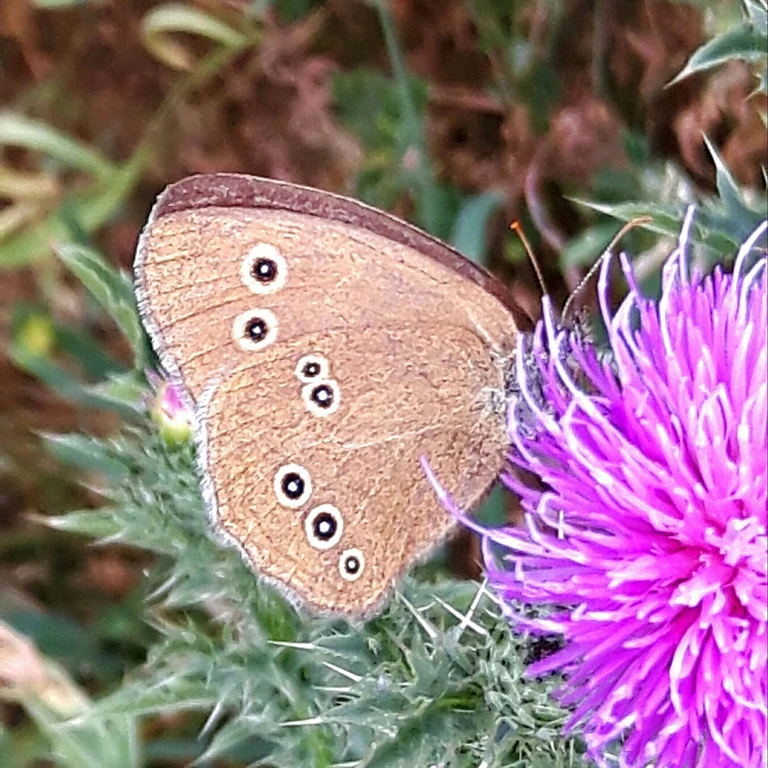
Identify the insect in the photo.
Aphantopus hyperantus
